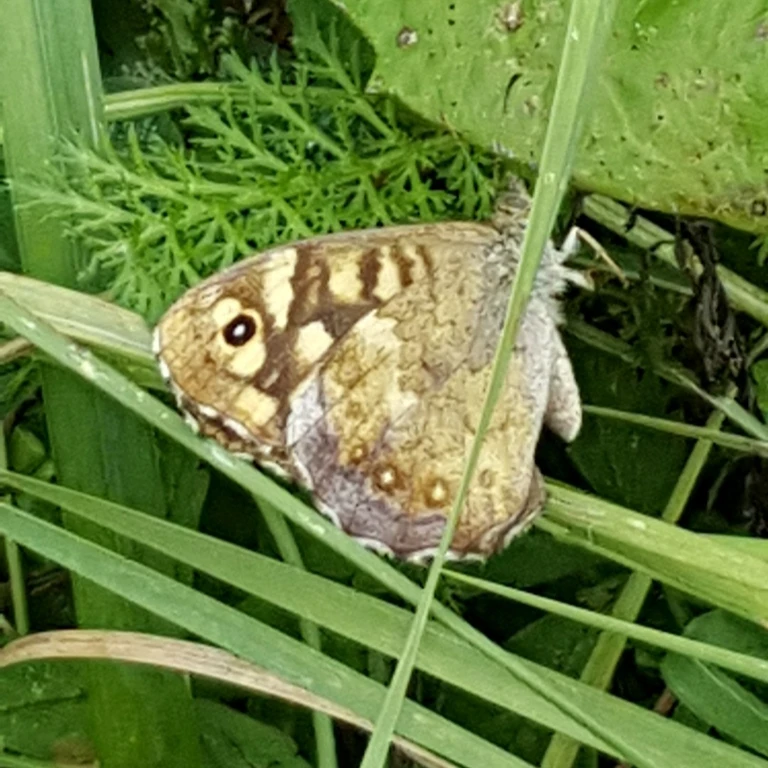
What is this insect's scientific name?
Pararge aegeria
